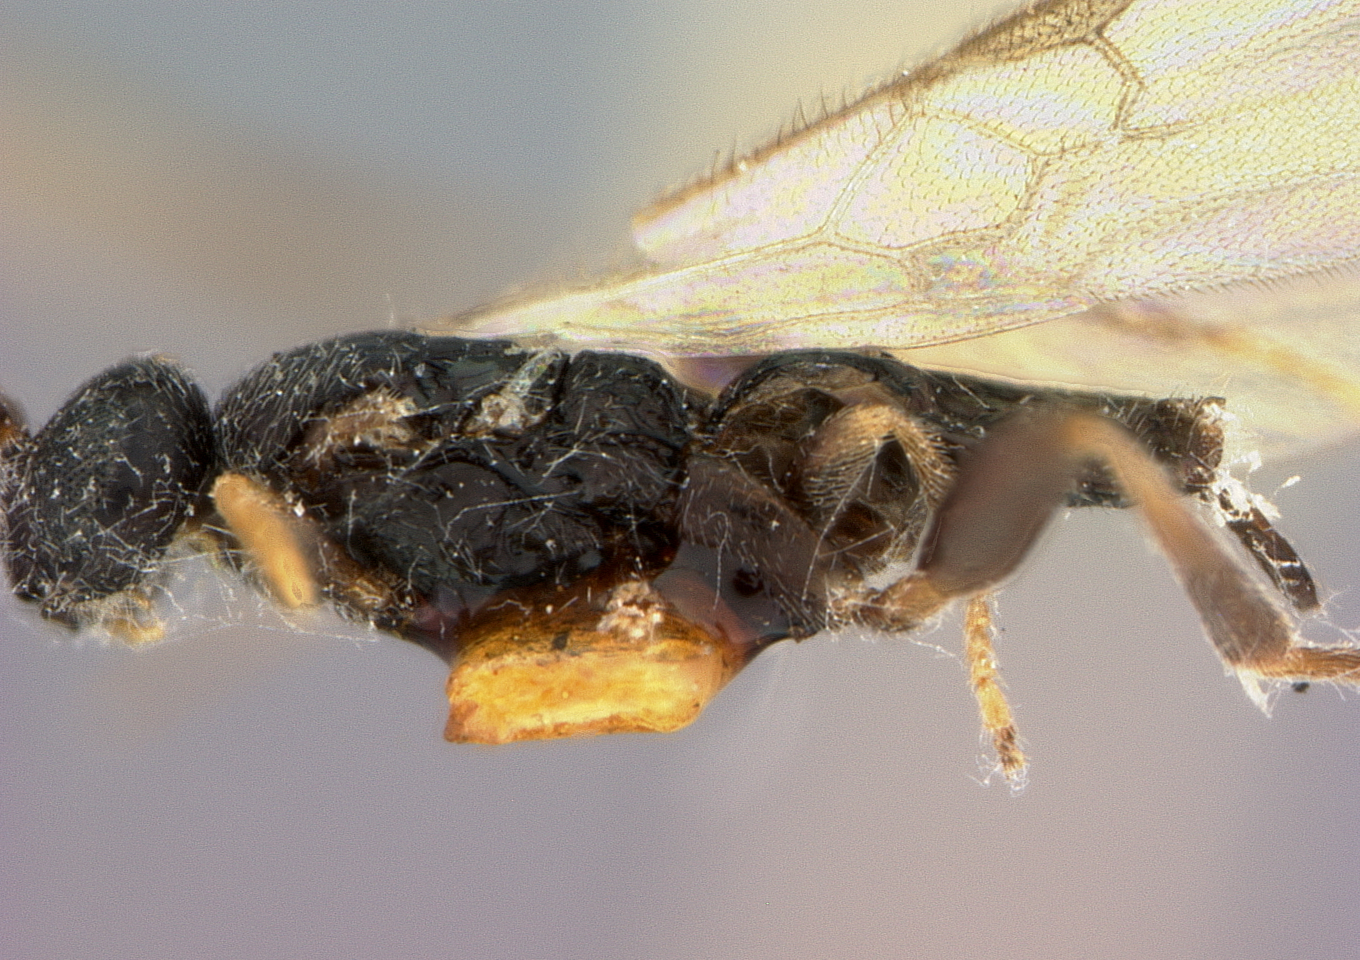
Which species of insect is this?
Apanteles angustibasis
